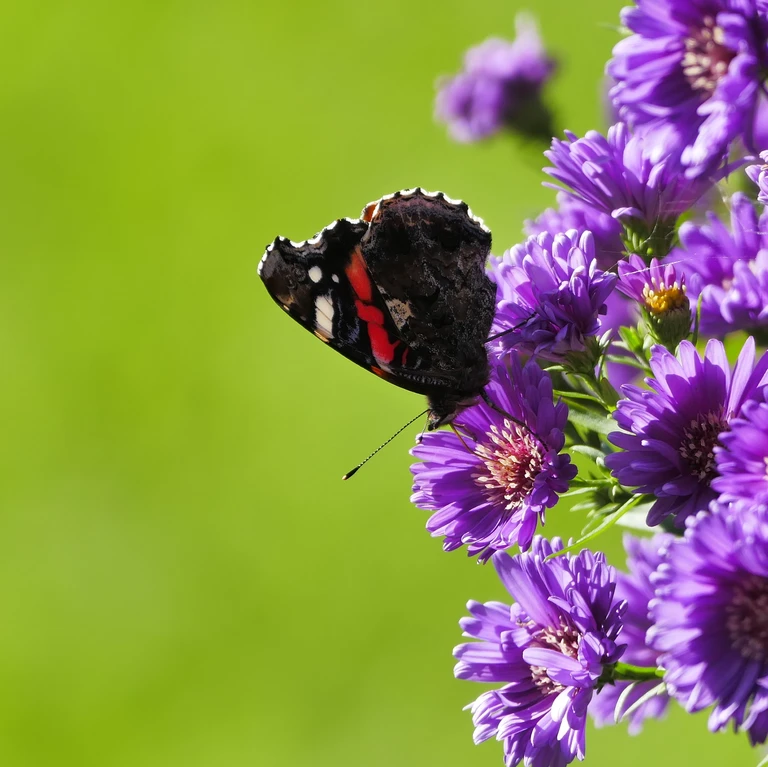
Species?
Vanessa atalanta
